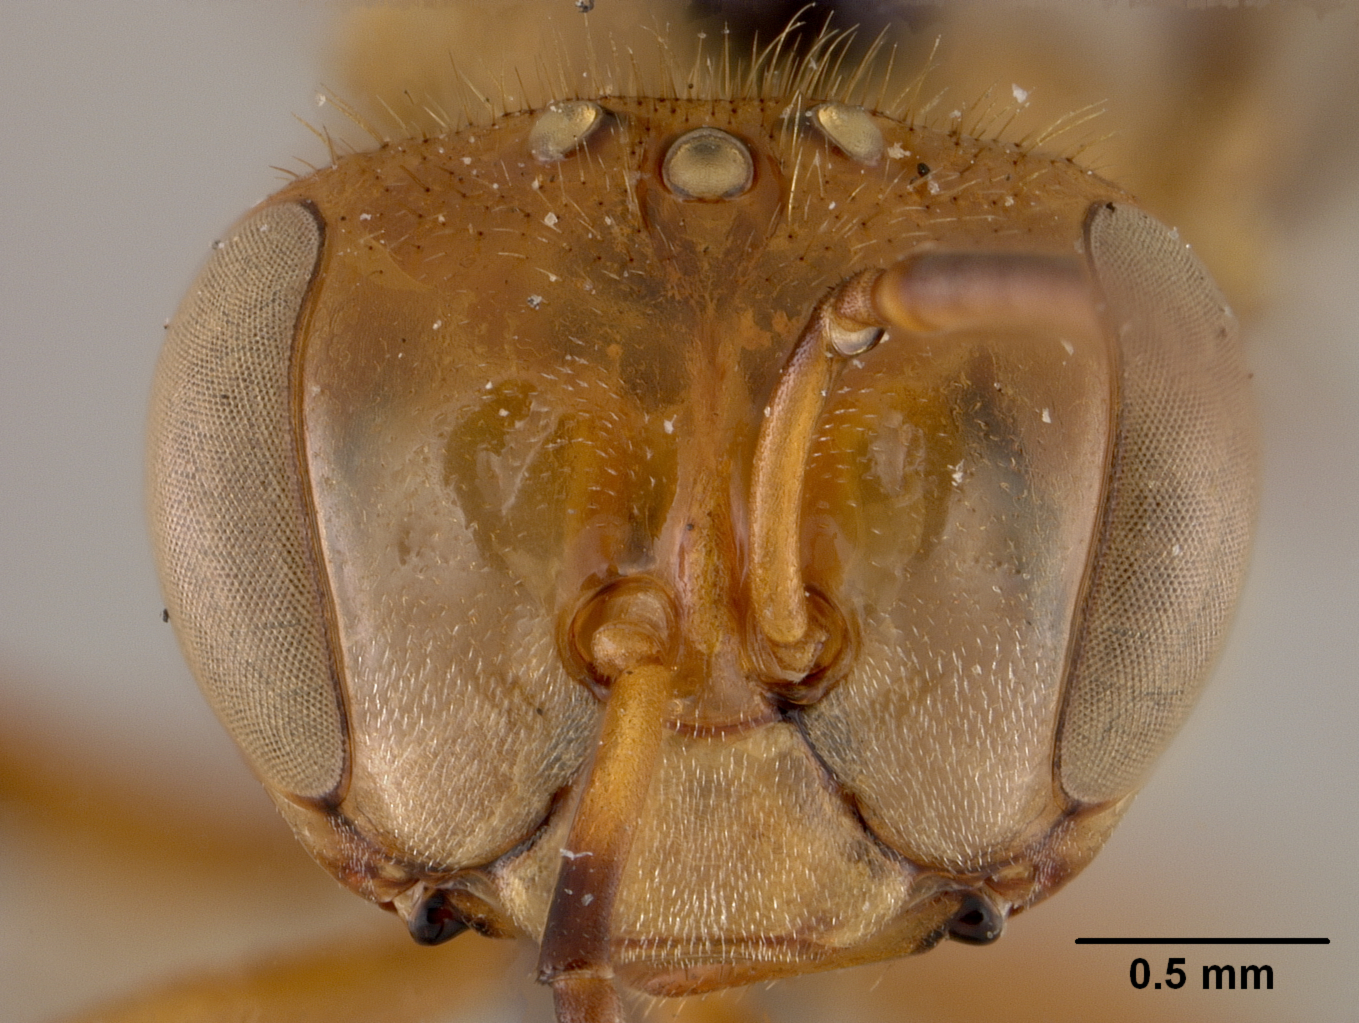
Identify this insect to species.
Trigona tataira
